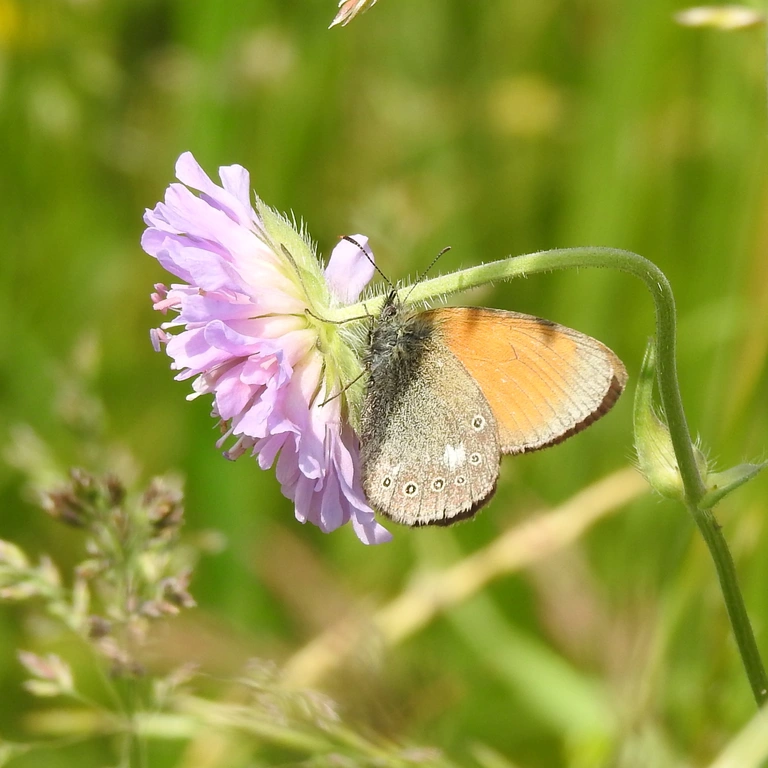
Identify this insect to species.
Coenonympha glycerion (also Coenonympha iphis)
